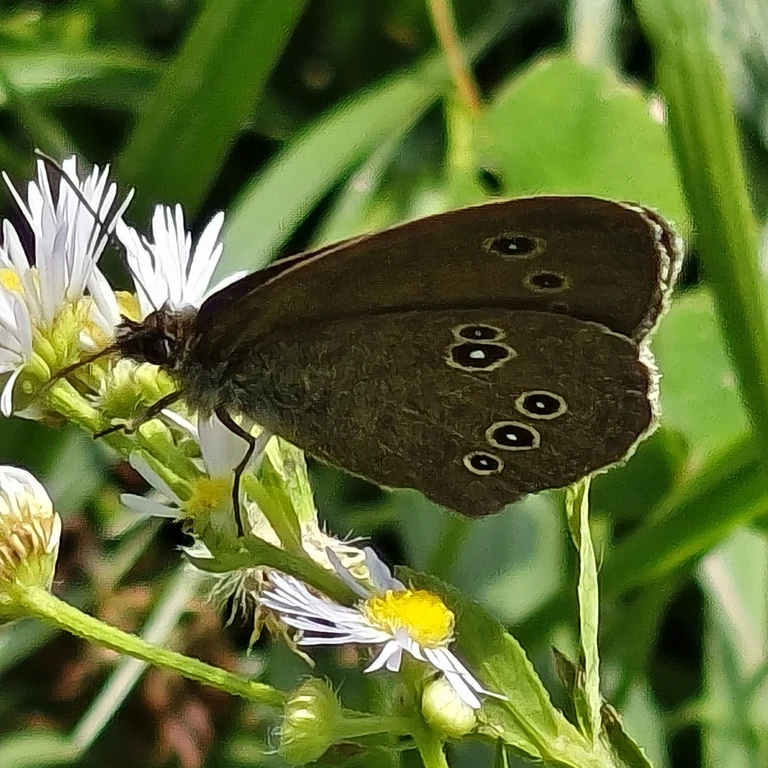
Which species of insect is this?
Aphantopus hyperantus
